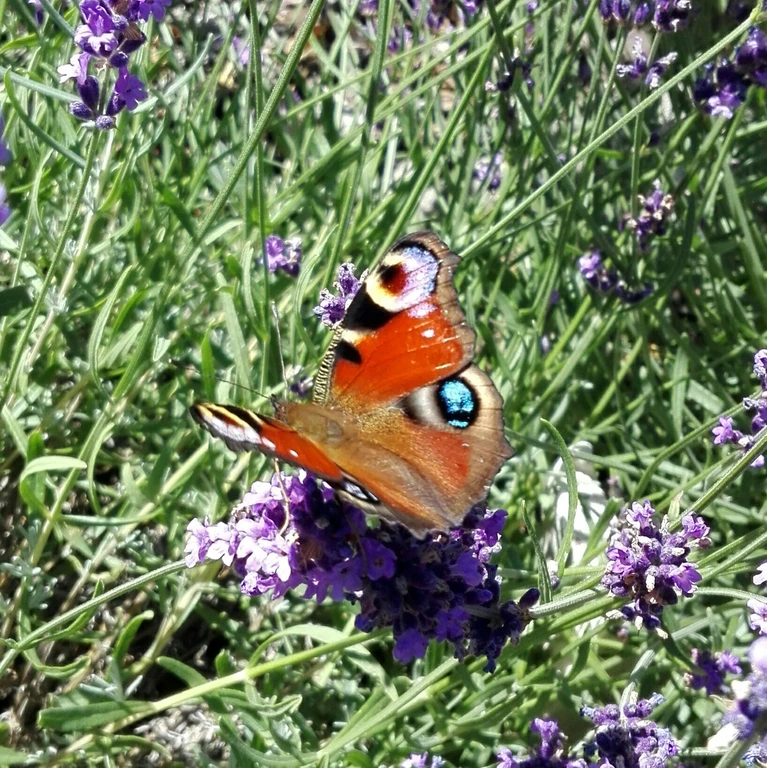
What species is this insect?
Aglais io
